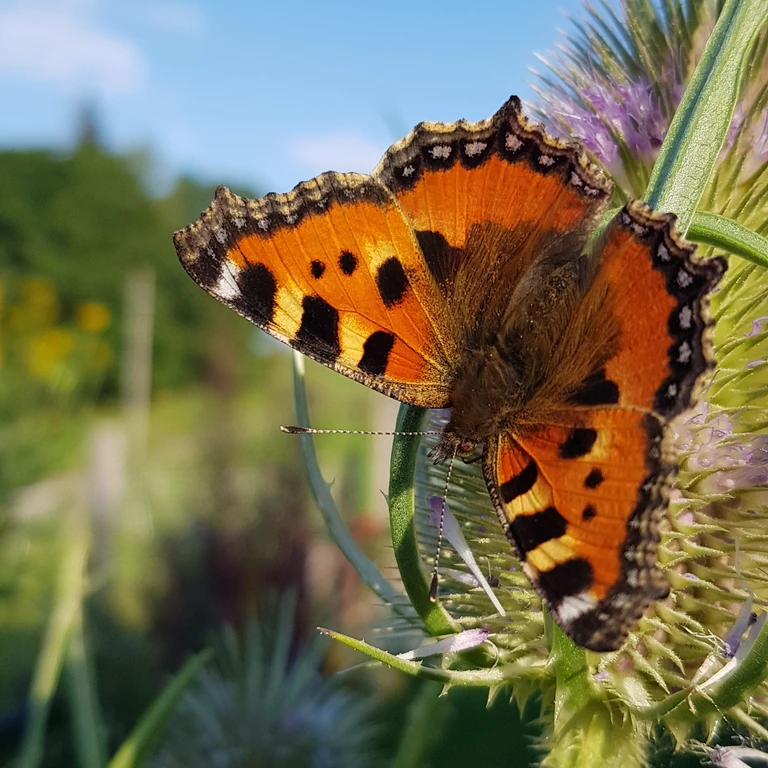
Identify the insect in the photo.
Aglais urticae
